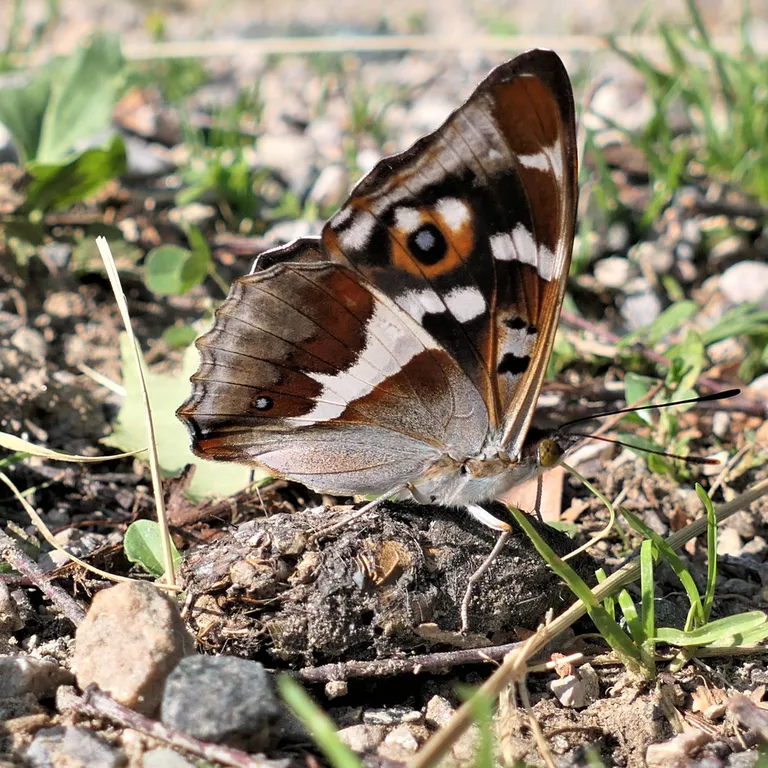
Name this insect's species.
Apatura iris
